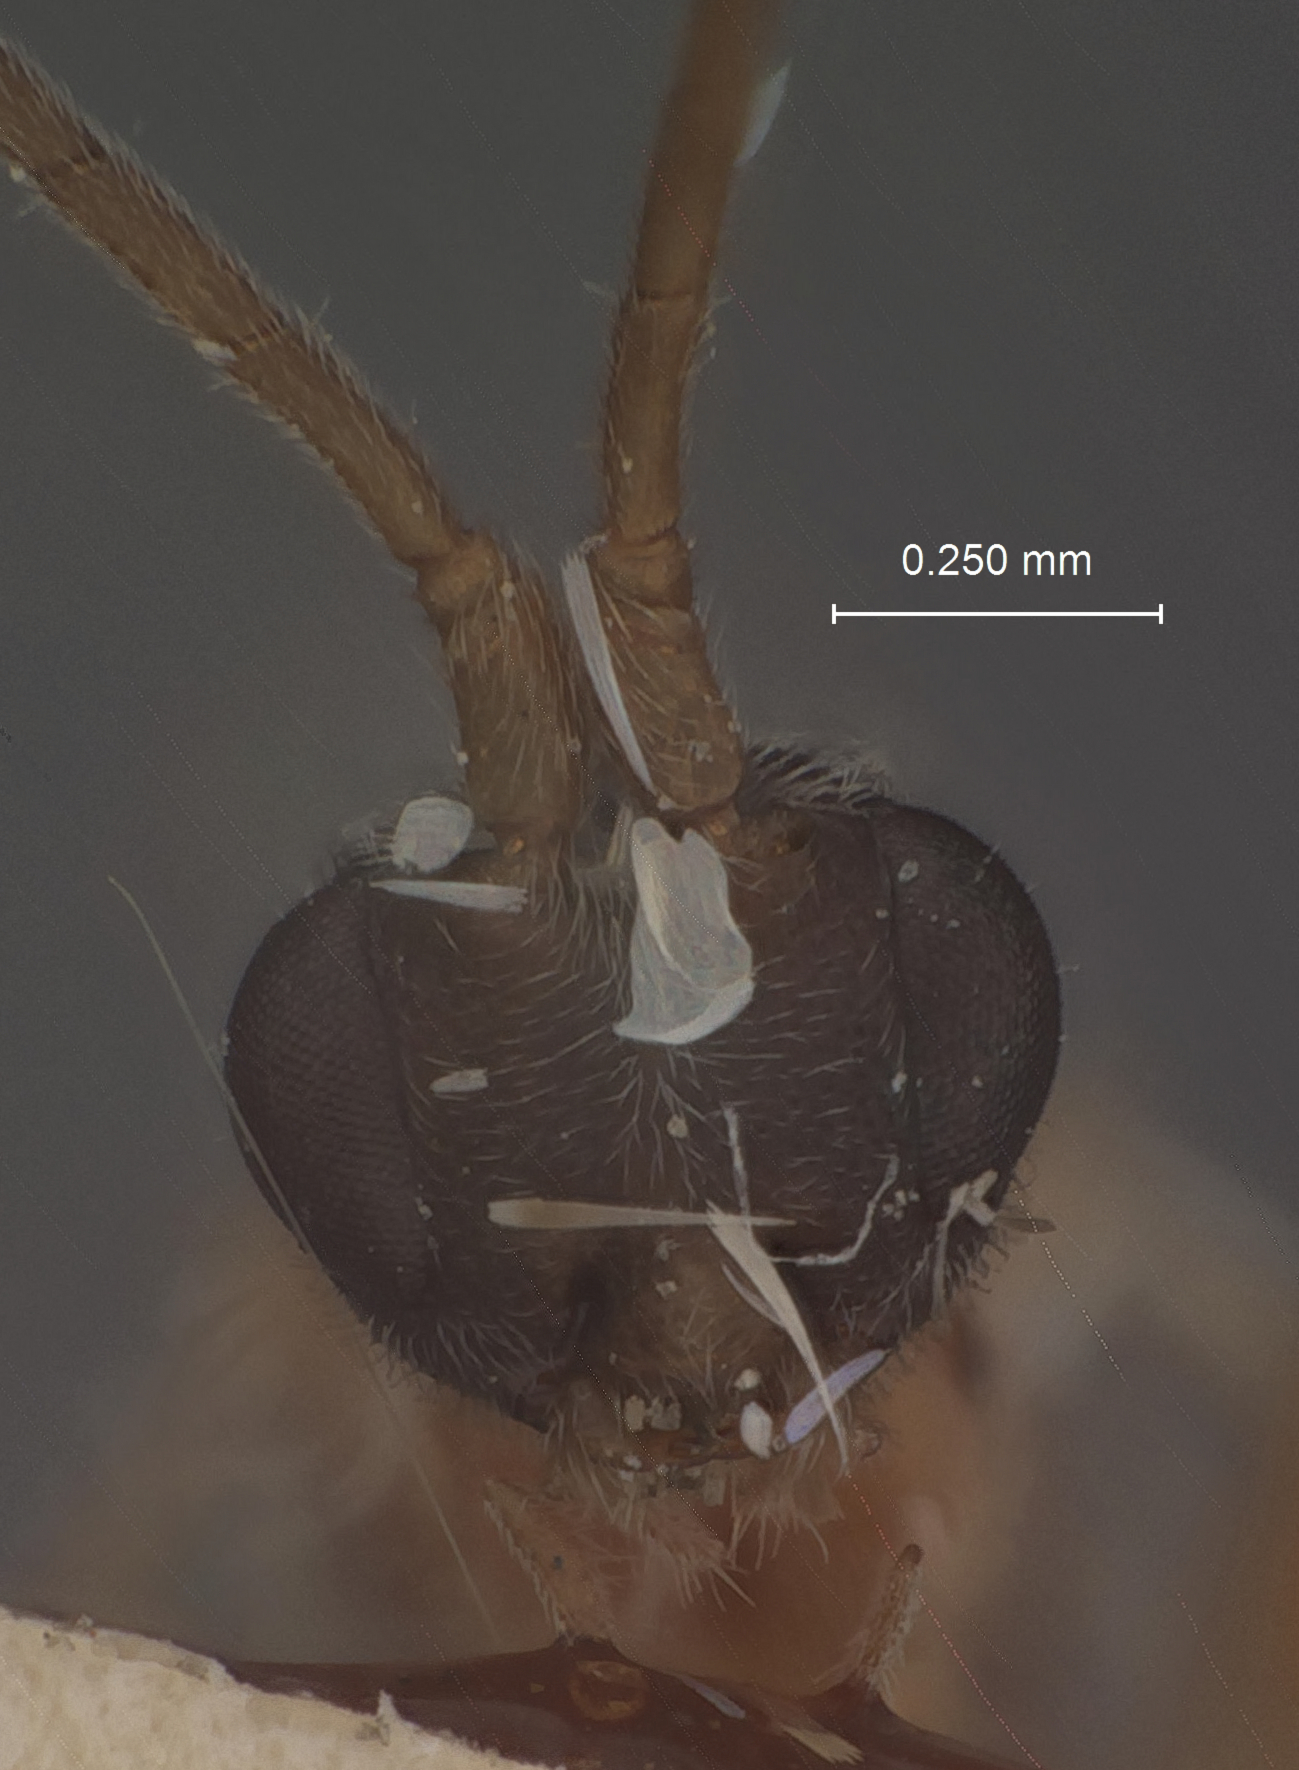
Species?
Orgilus momphae
